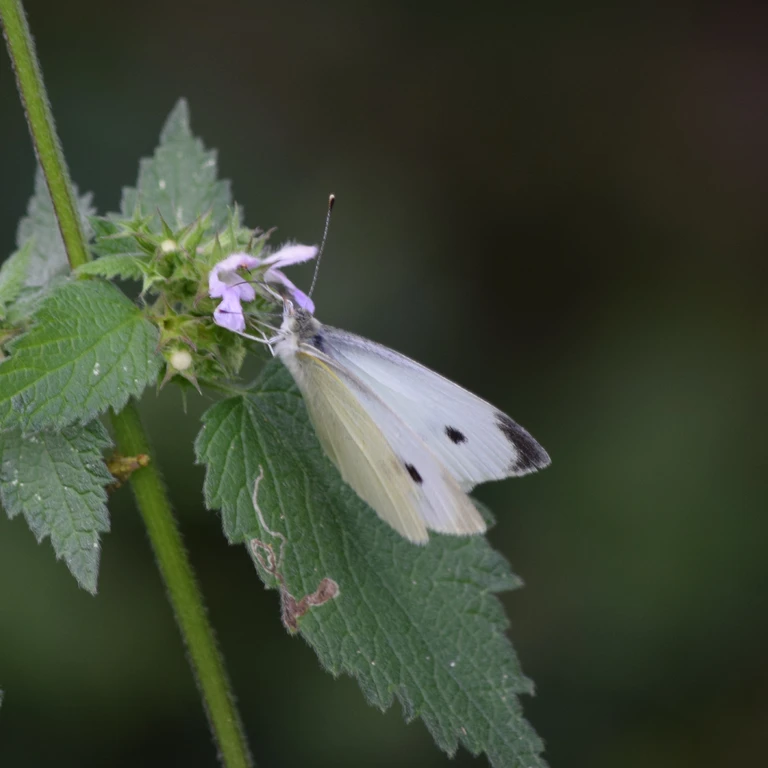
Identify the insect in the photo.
Pieris rapae
